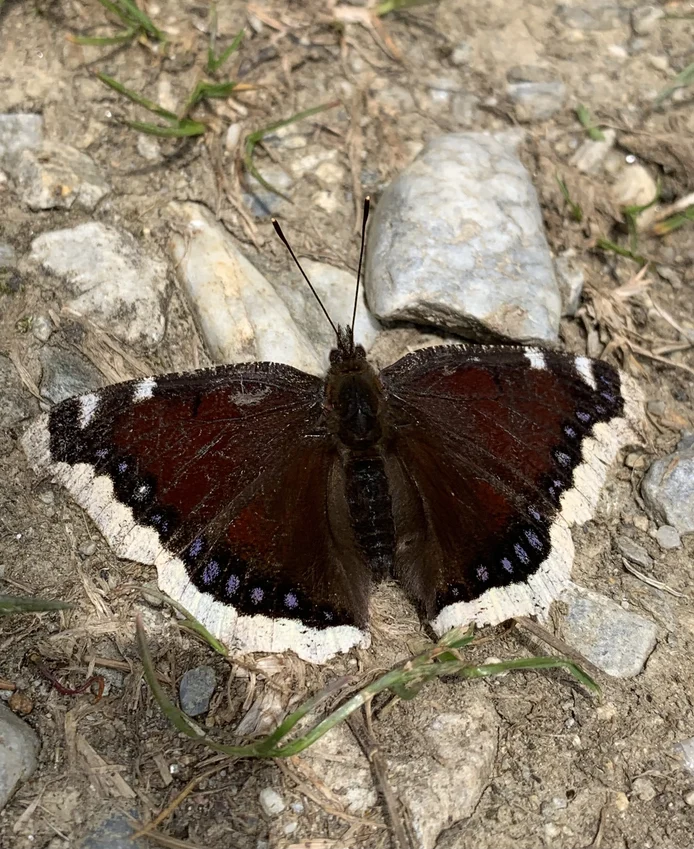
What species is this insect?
Nymphalis antiopa
